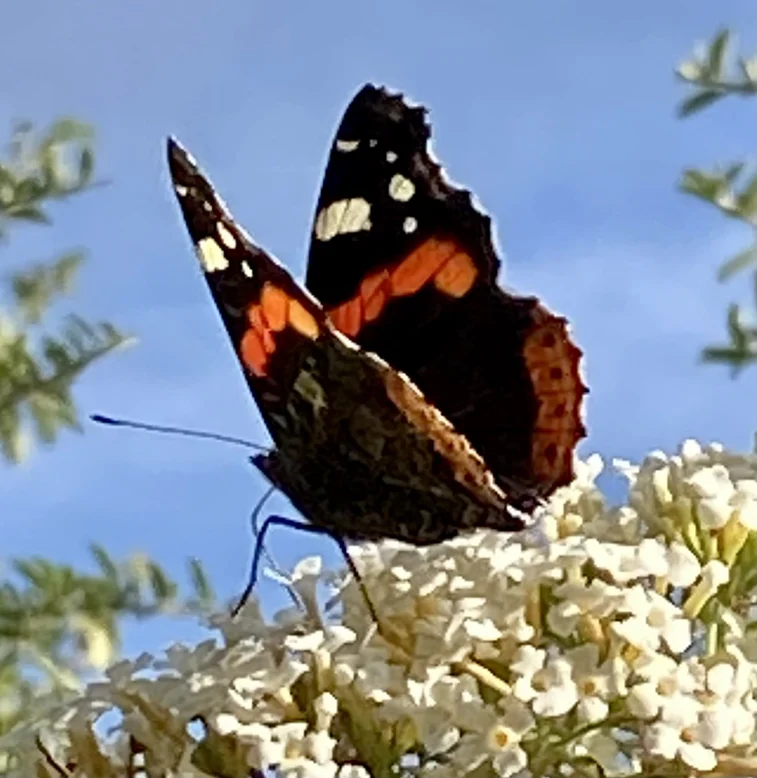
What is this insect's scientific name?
Vanessa atalanta
